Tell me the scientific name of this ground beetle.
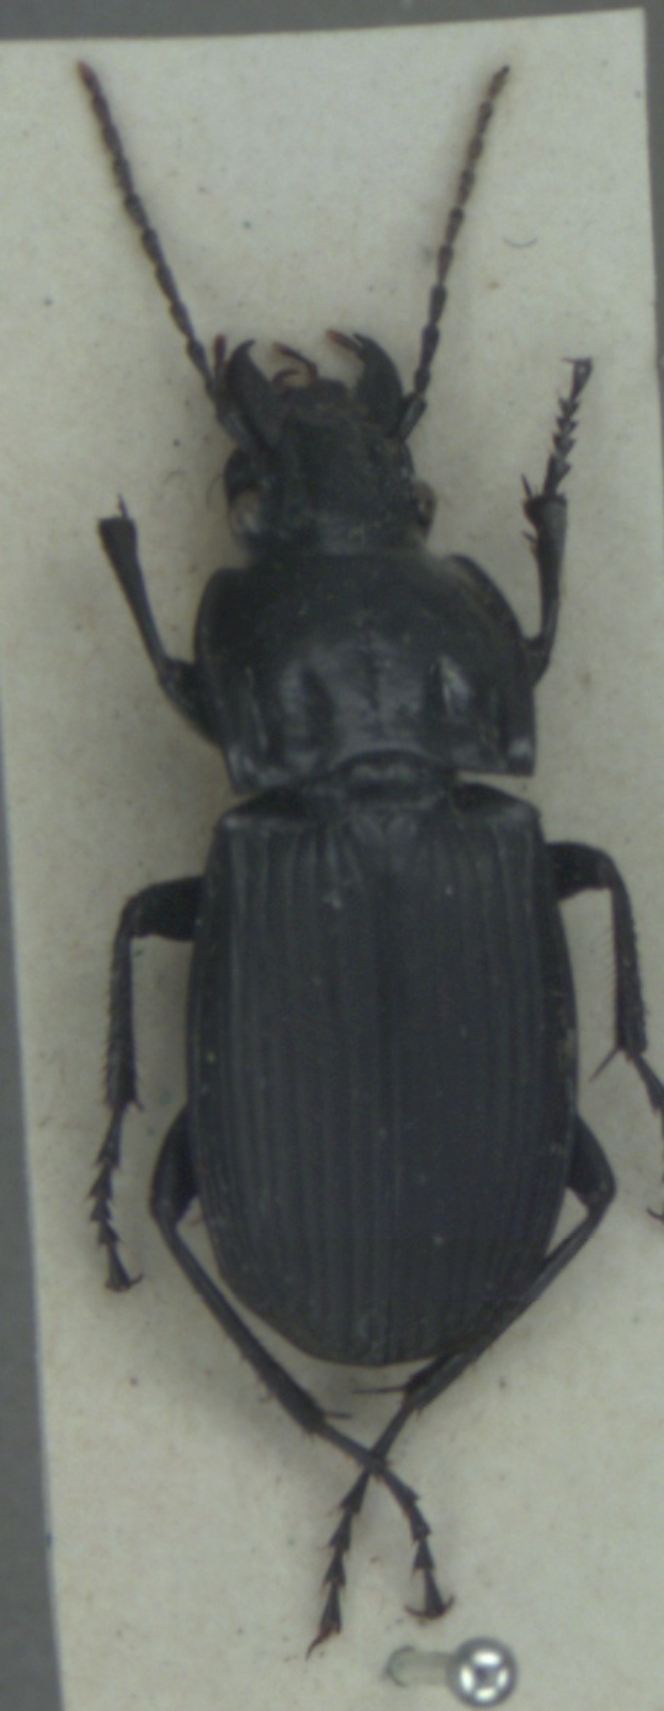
Abax parallelepipedus
